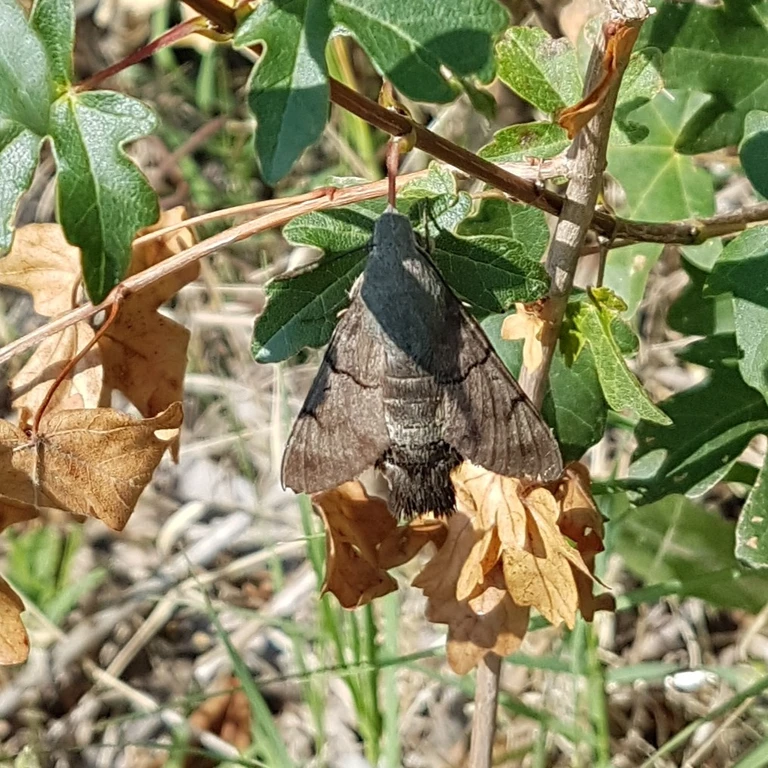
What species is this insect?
Macroglossum stellatarum
